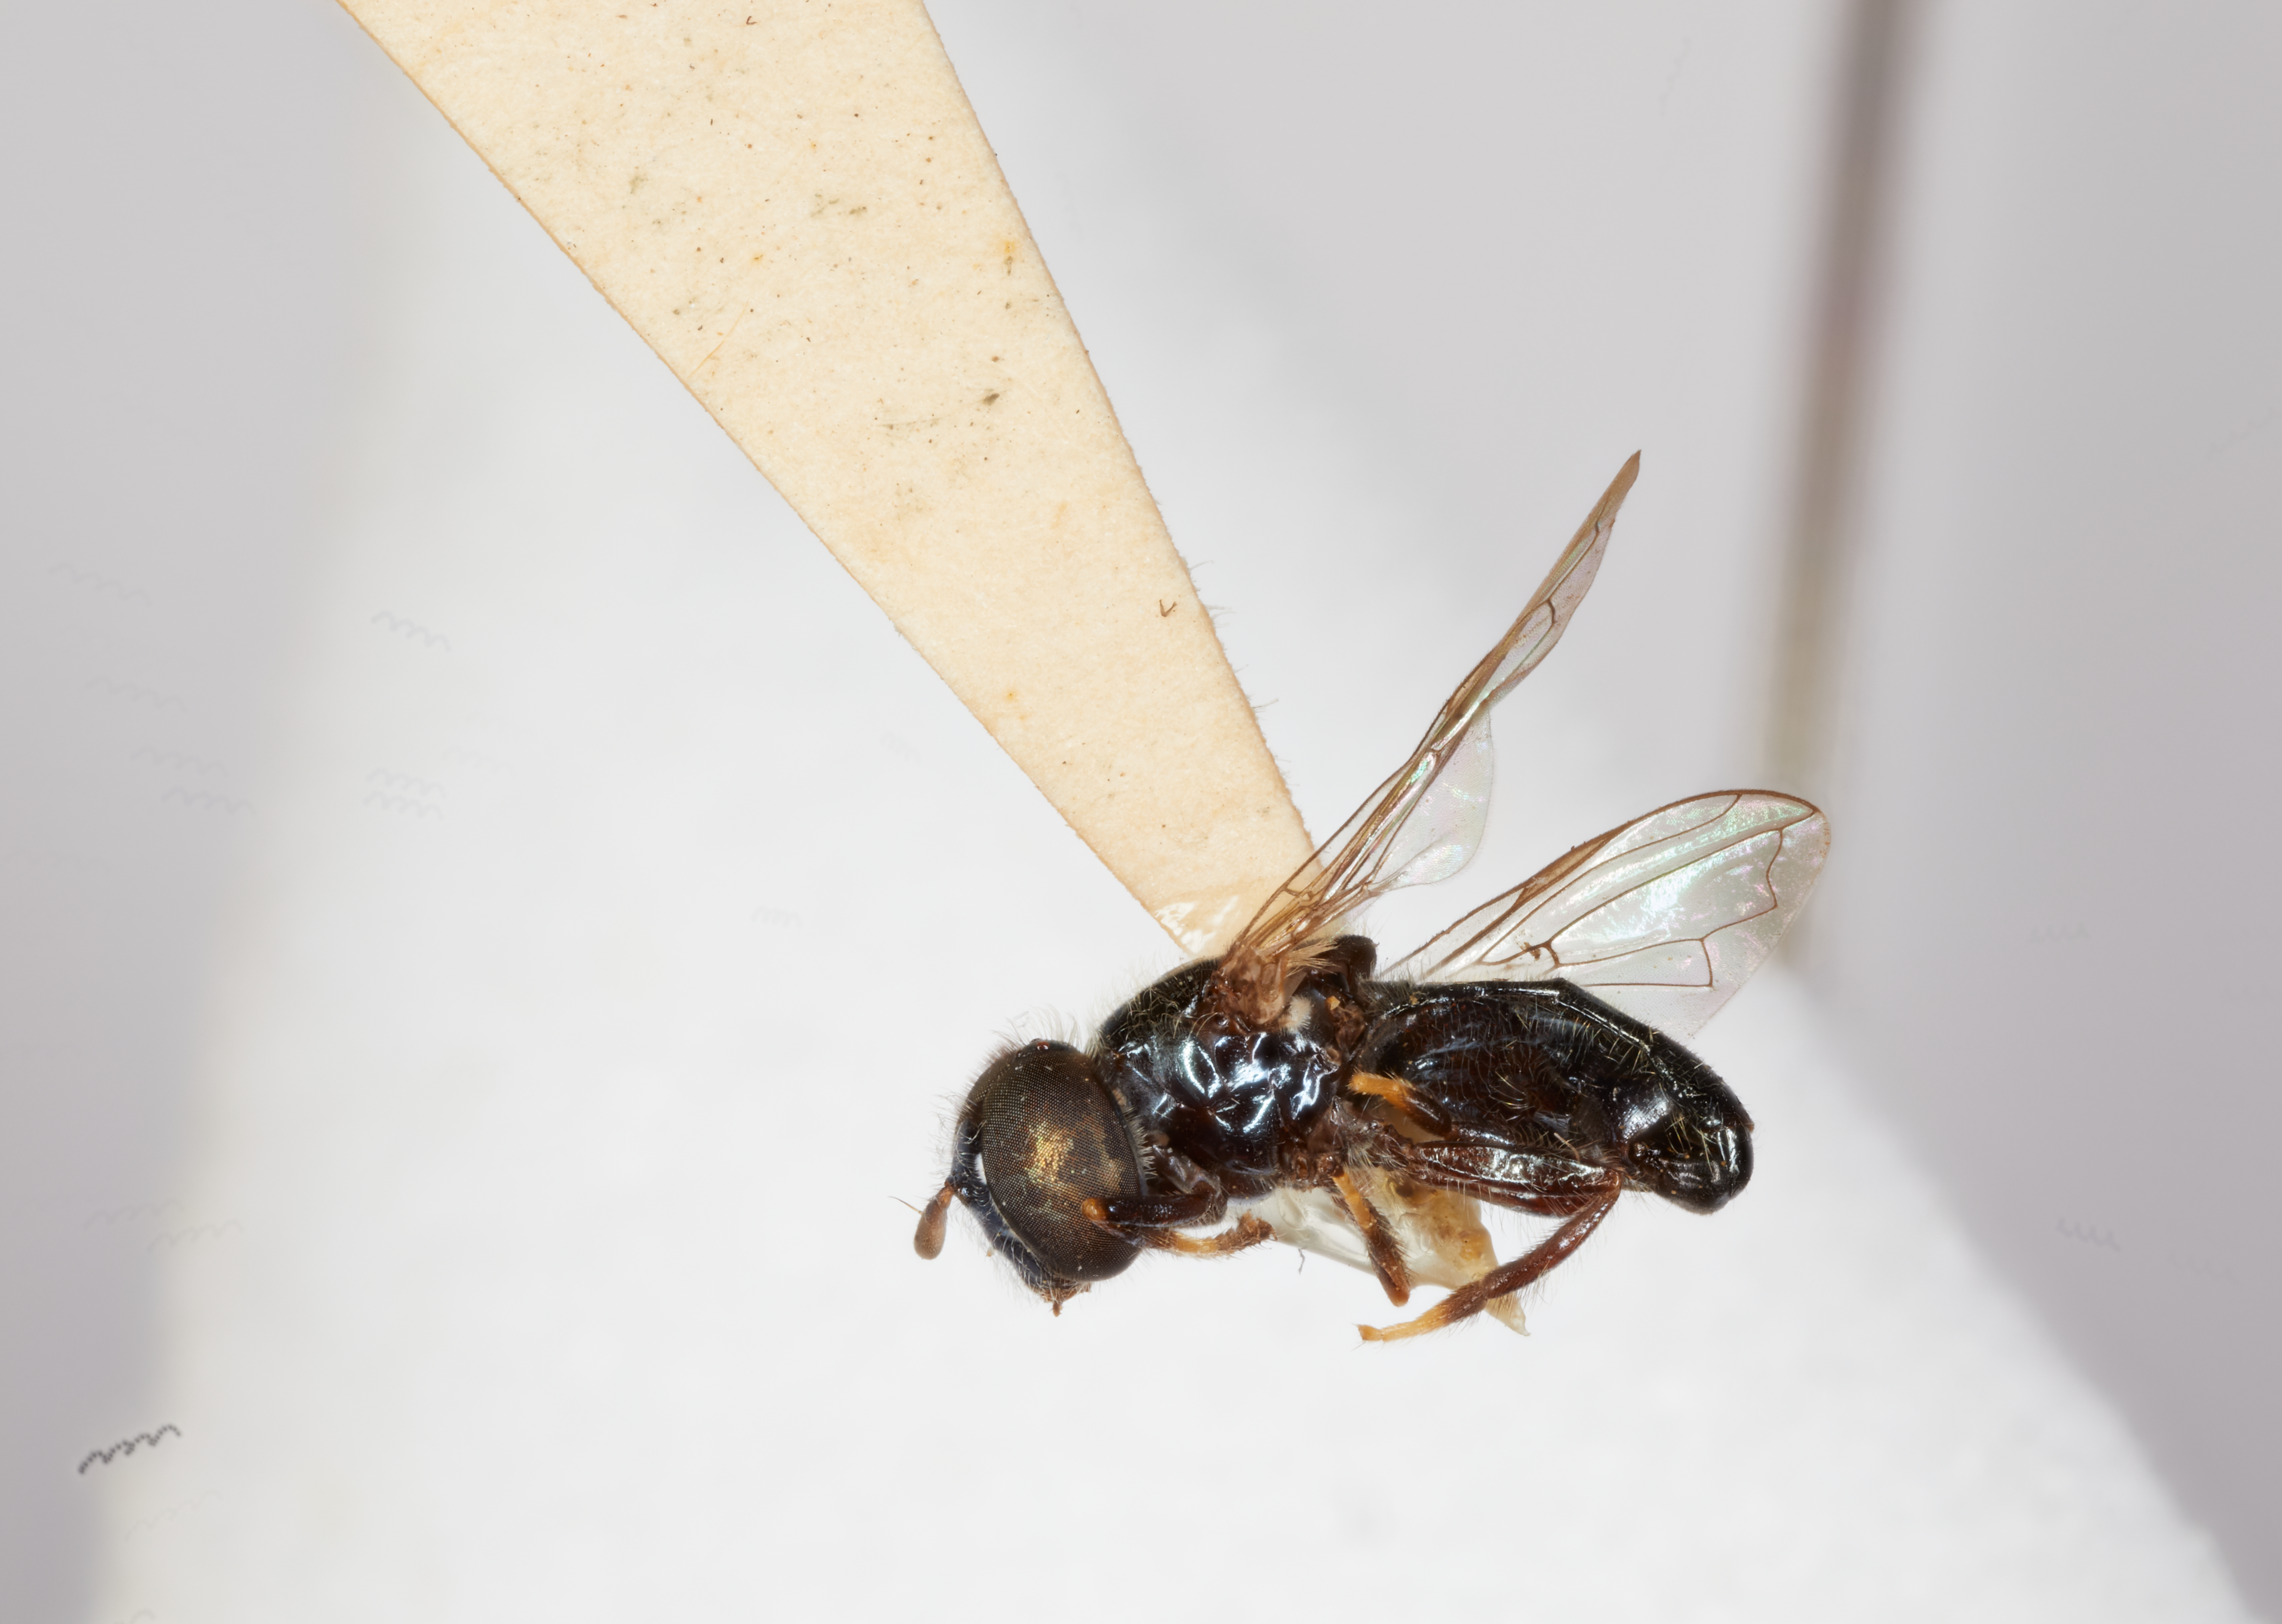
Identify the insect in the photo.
Trichopsomyia antillensis
